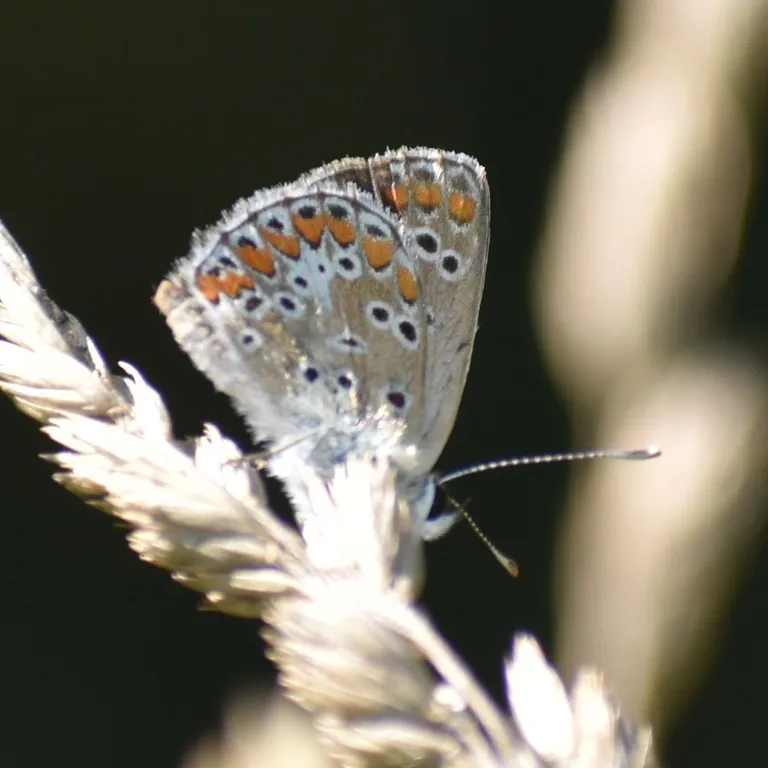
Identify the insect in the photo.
Aricia agestis/artaxerxes
